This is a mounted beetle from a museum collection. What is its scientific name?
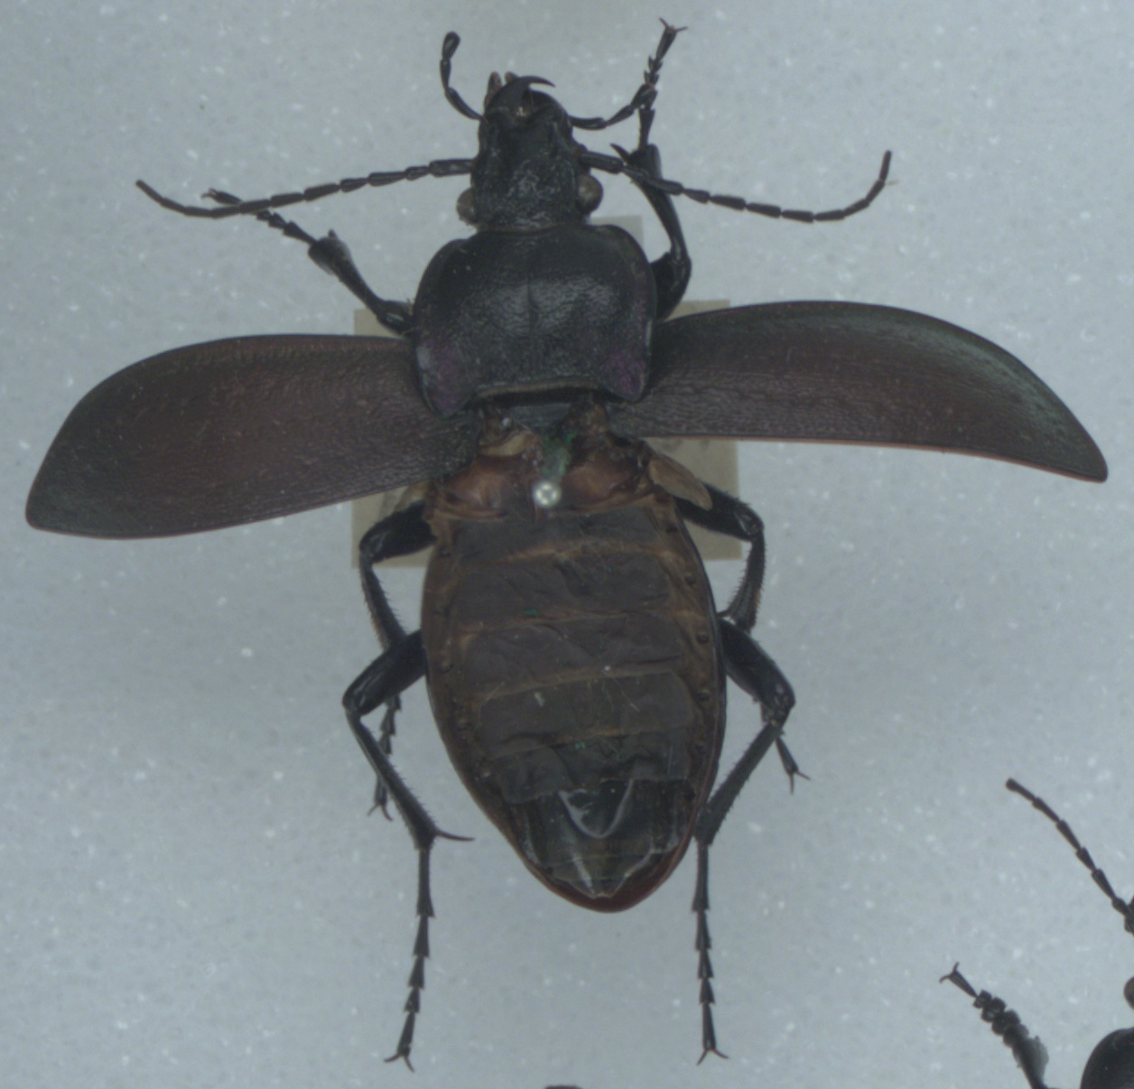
Carabus nemoralis
